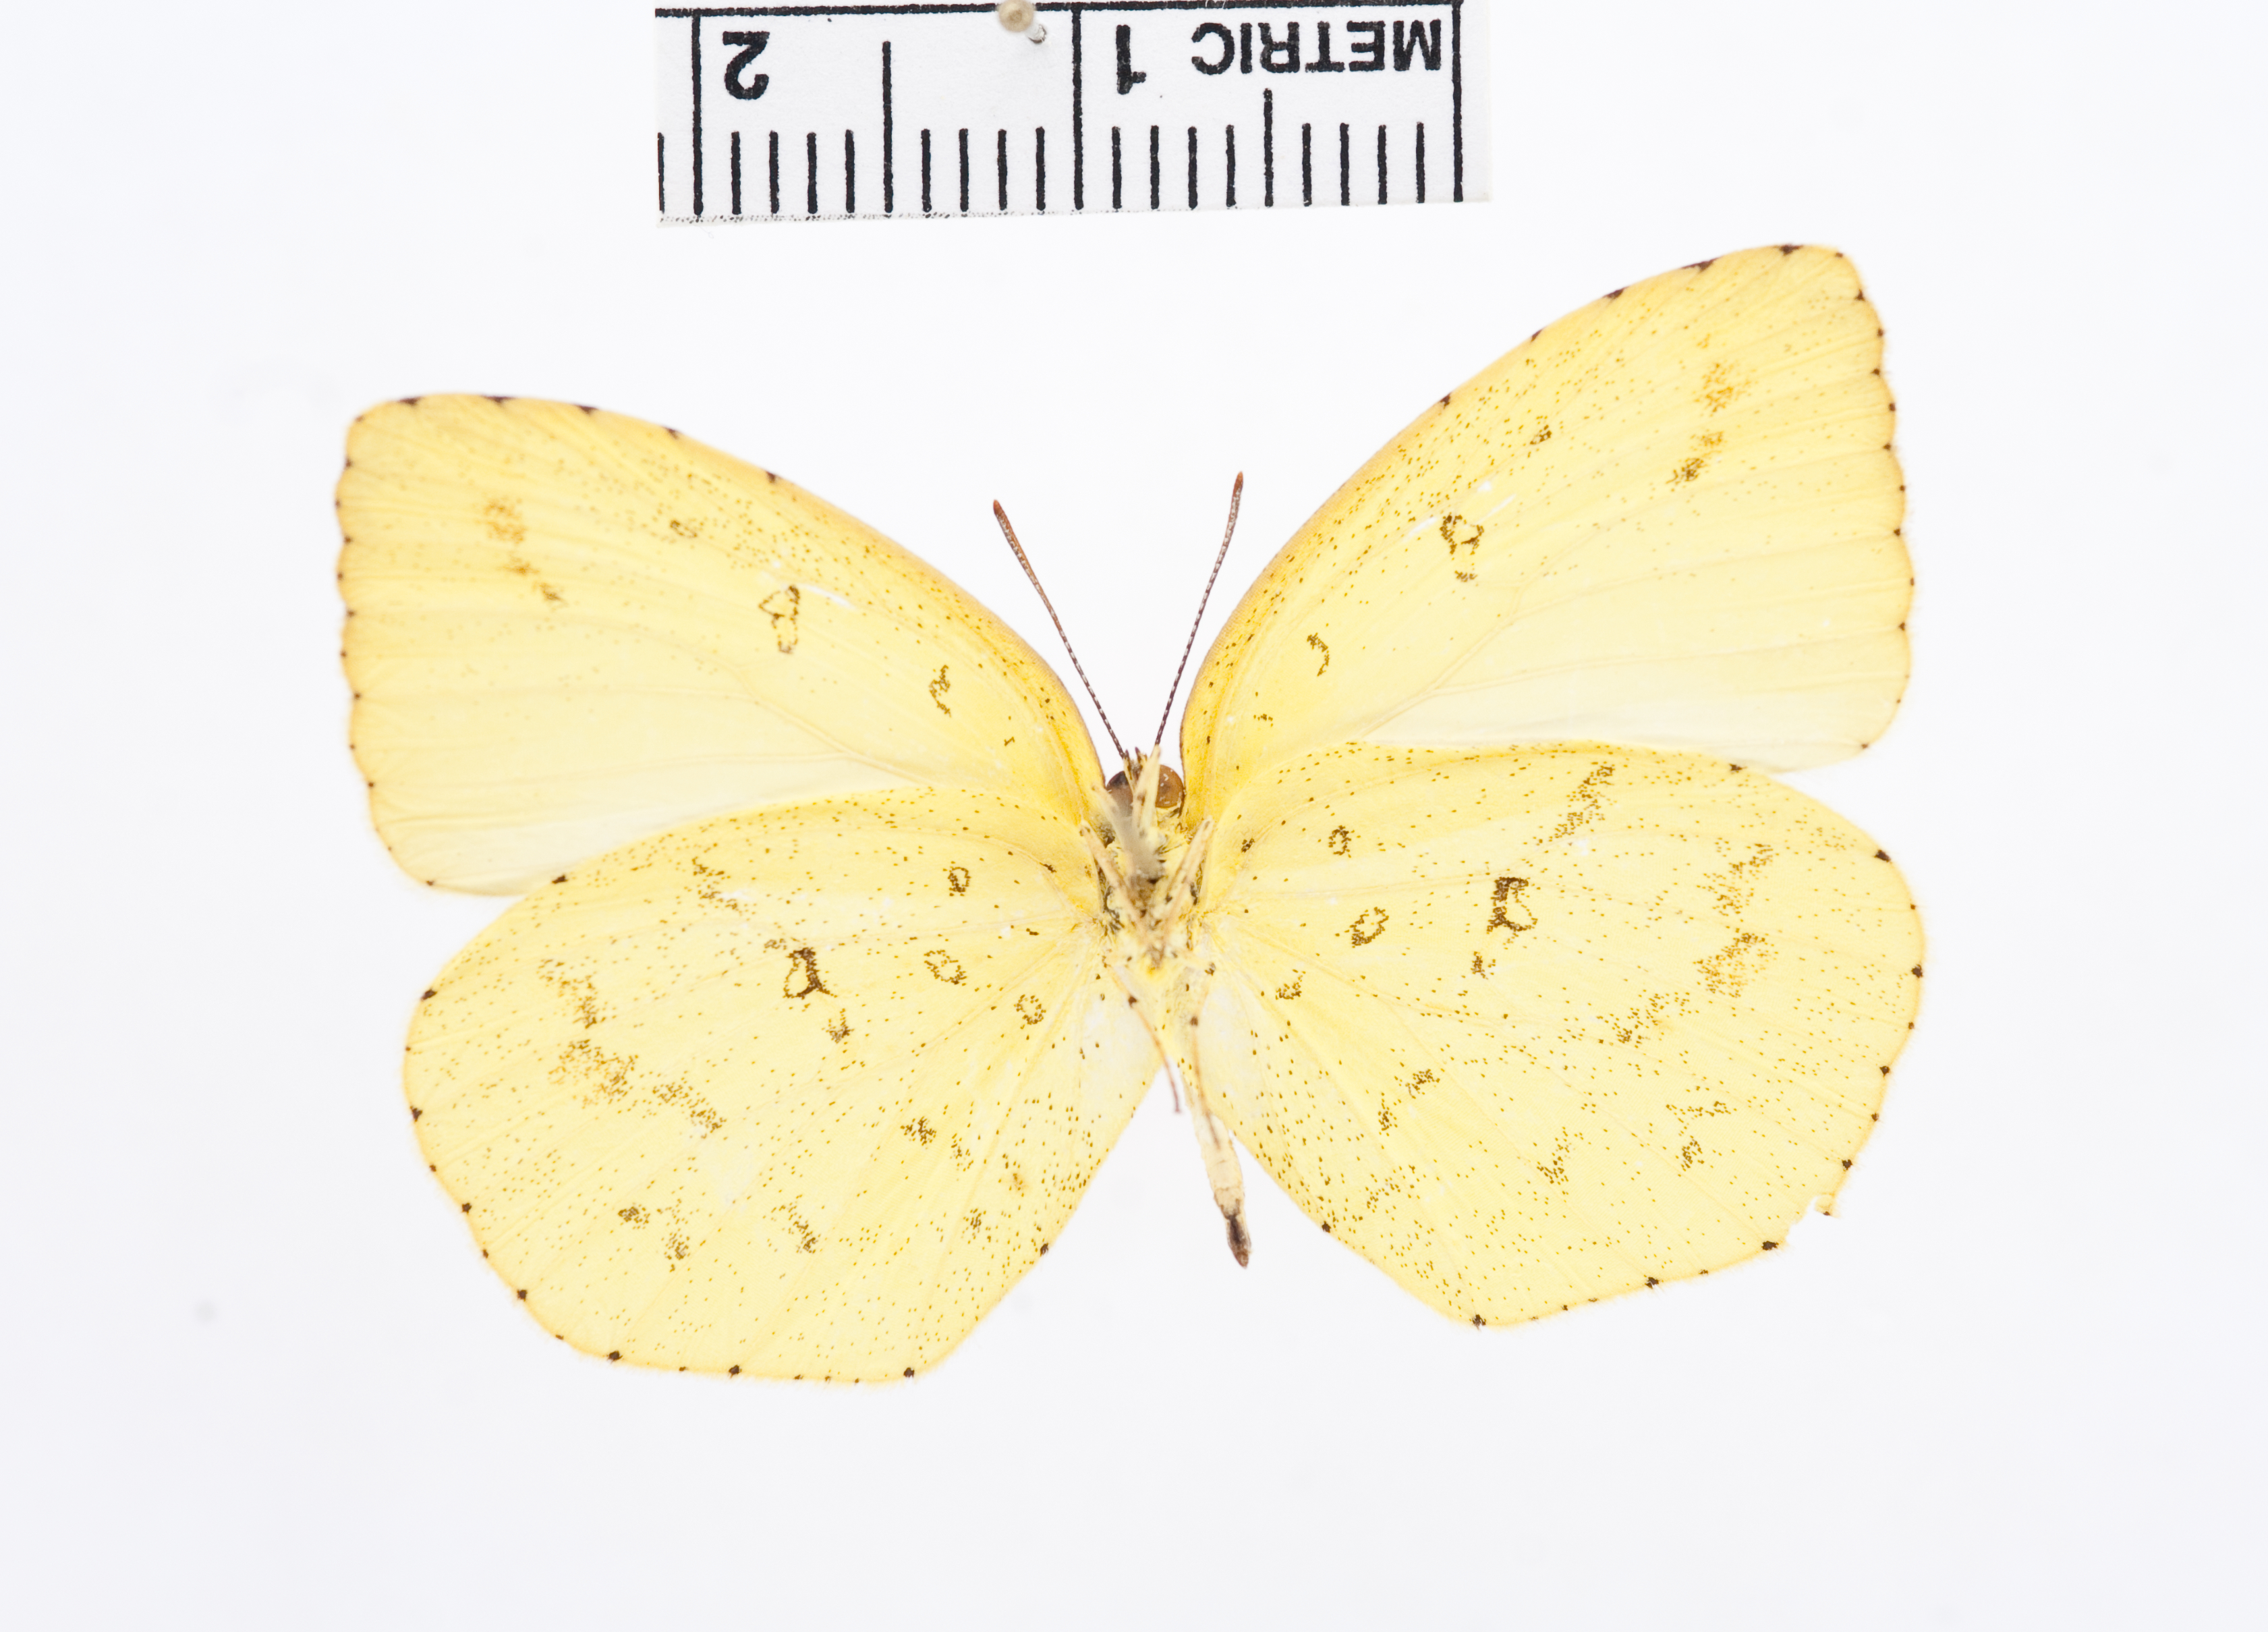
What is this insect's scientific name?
Eurema hecabe
